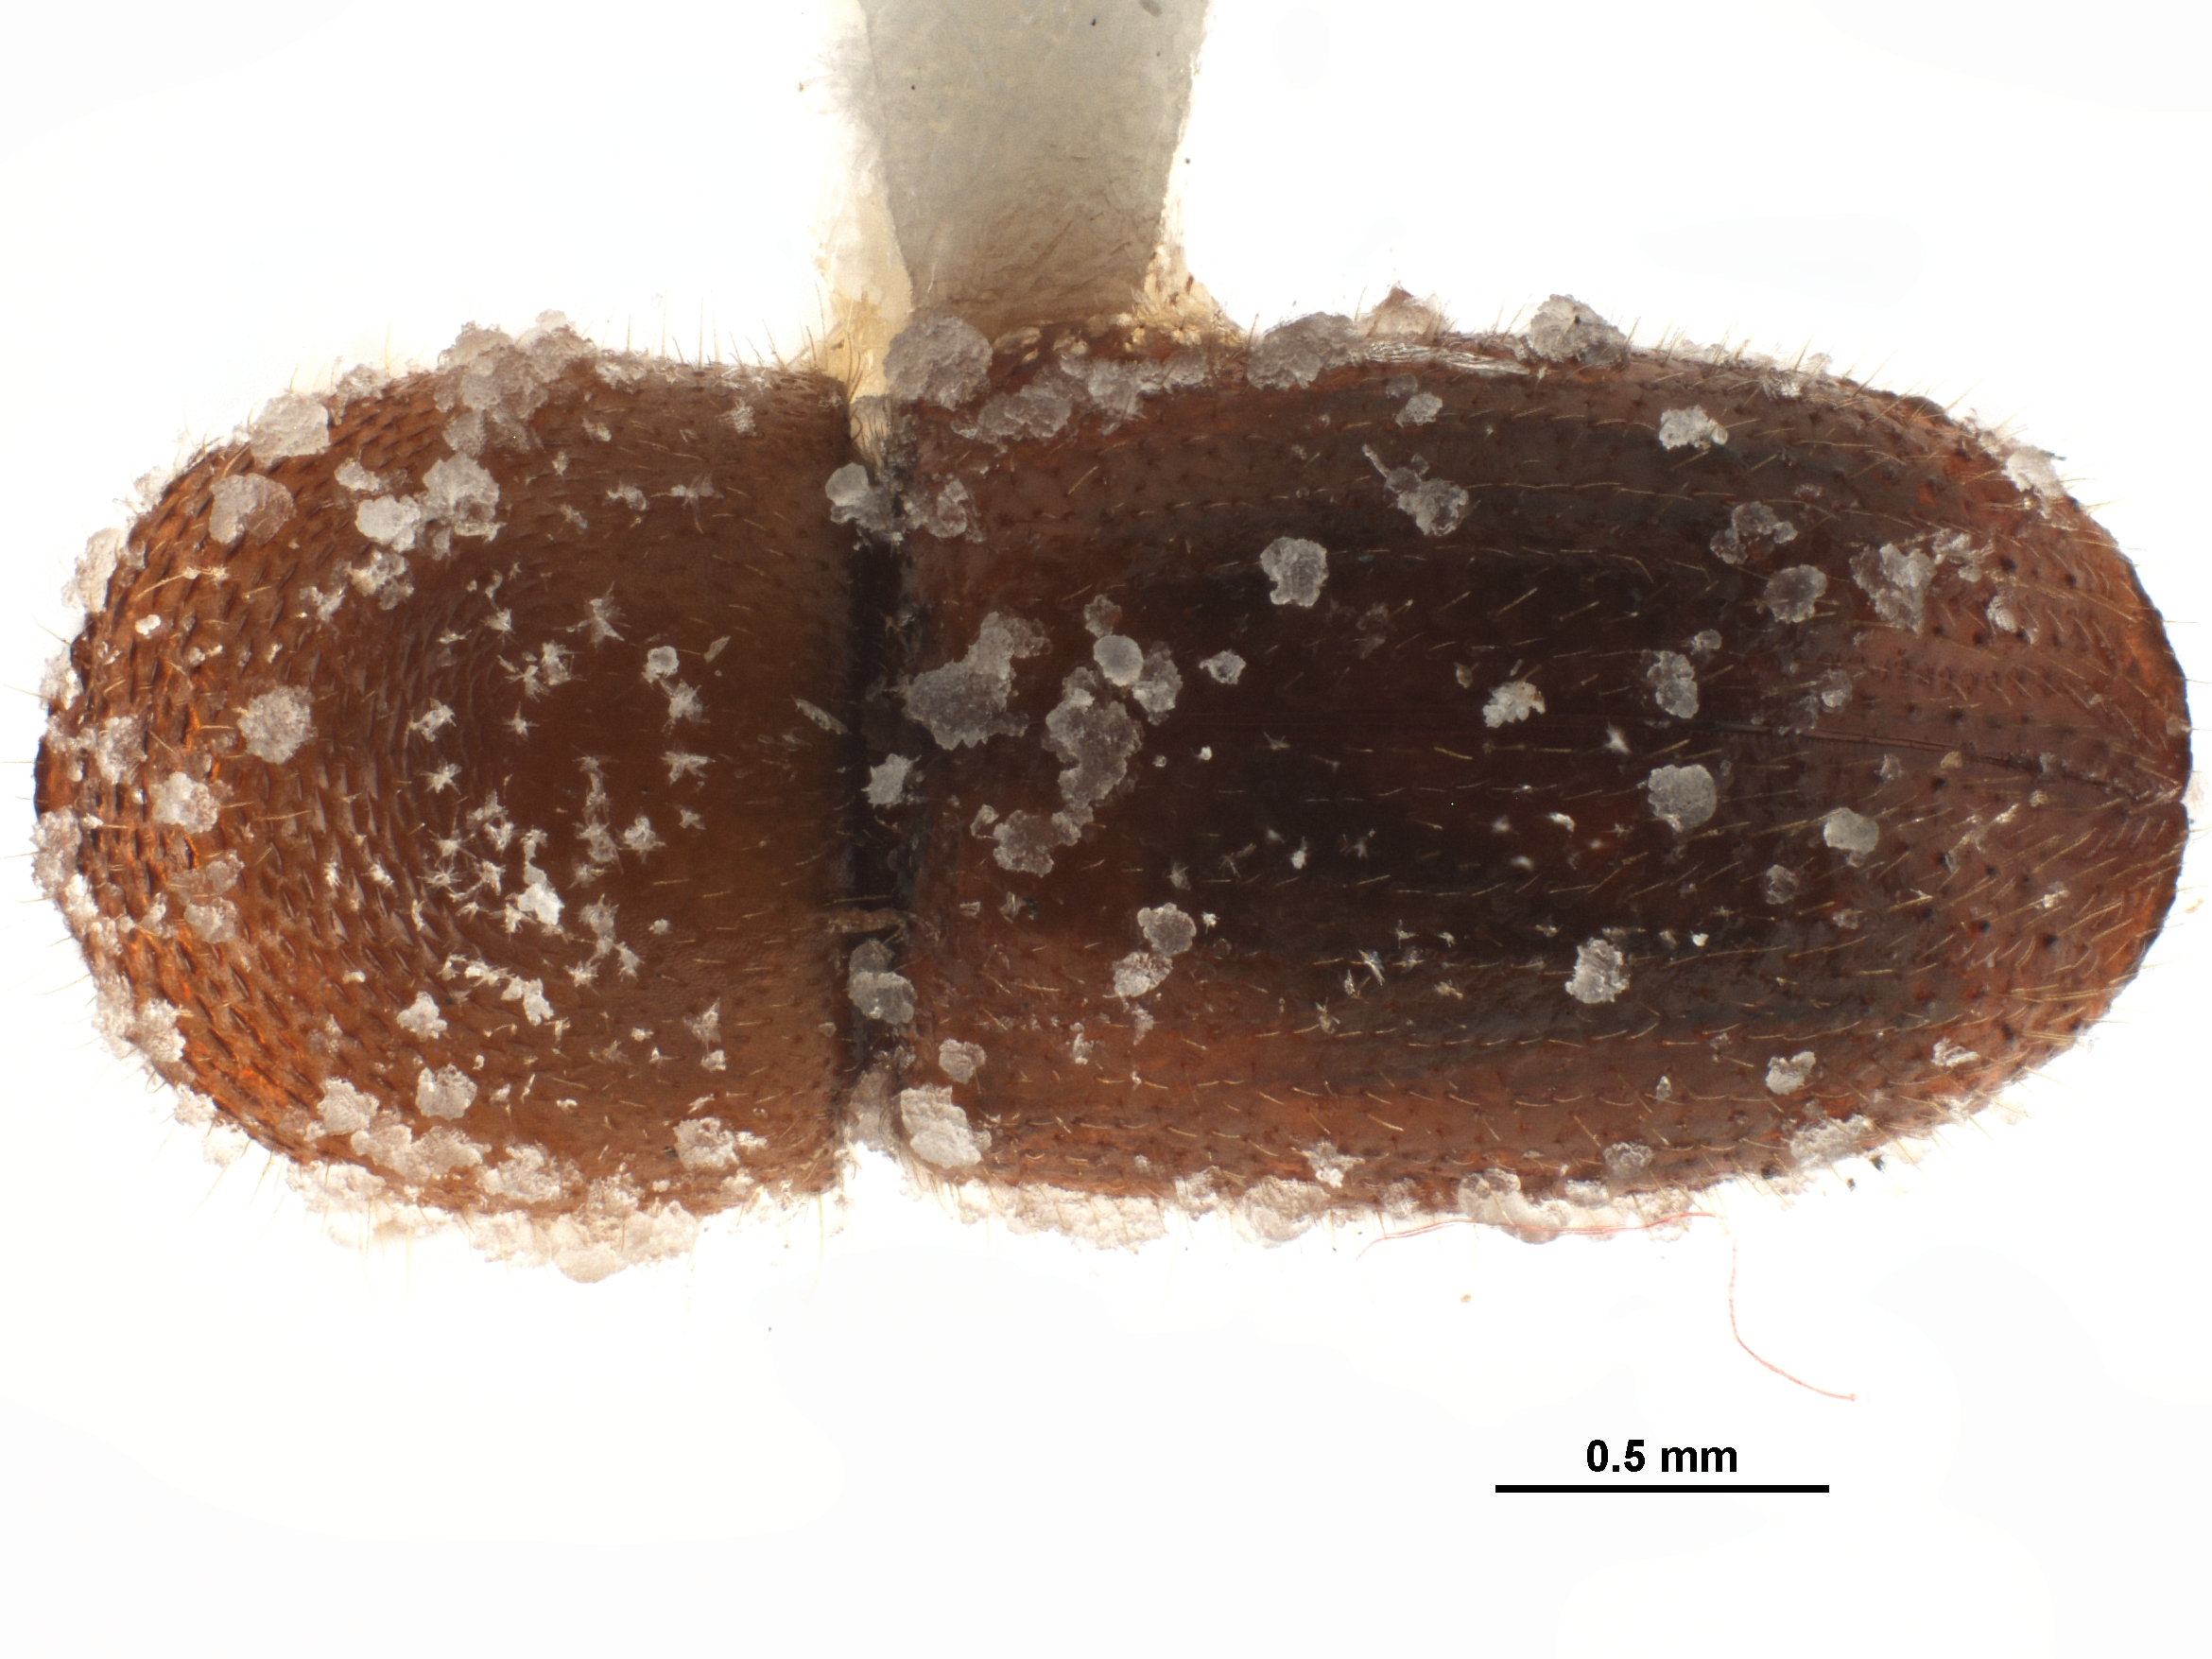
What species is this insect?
Theoborus coartatus
